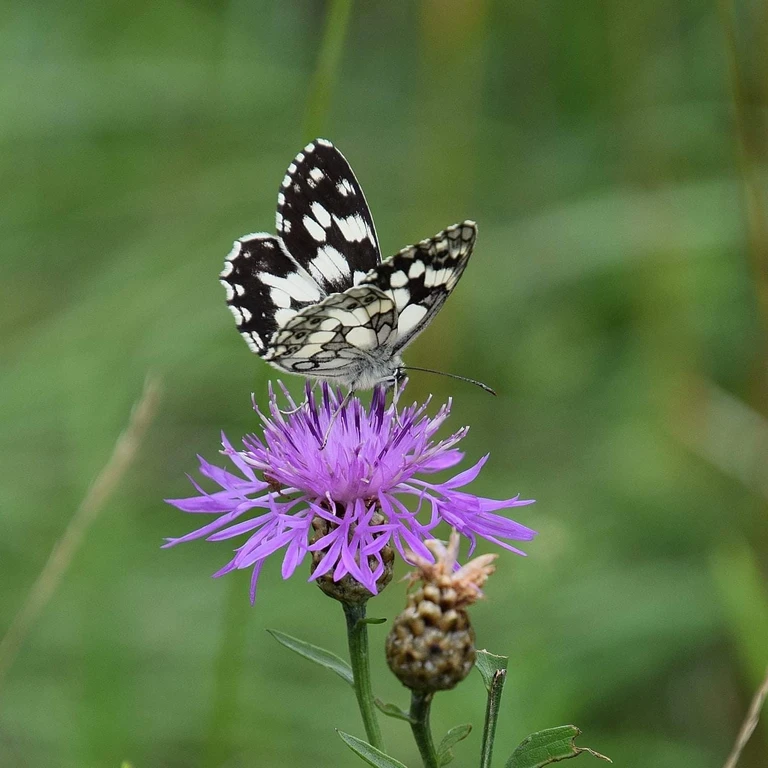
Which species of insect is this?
Melanargia galathea
